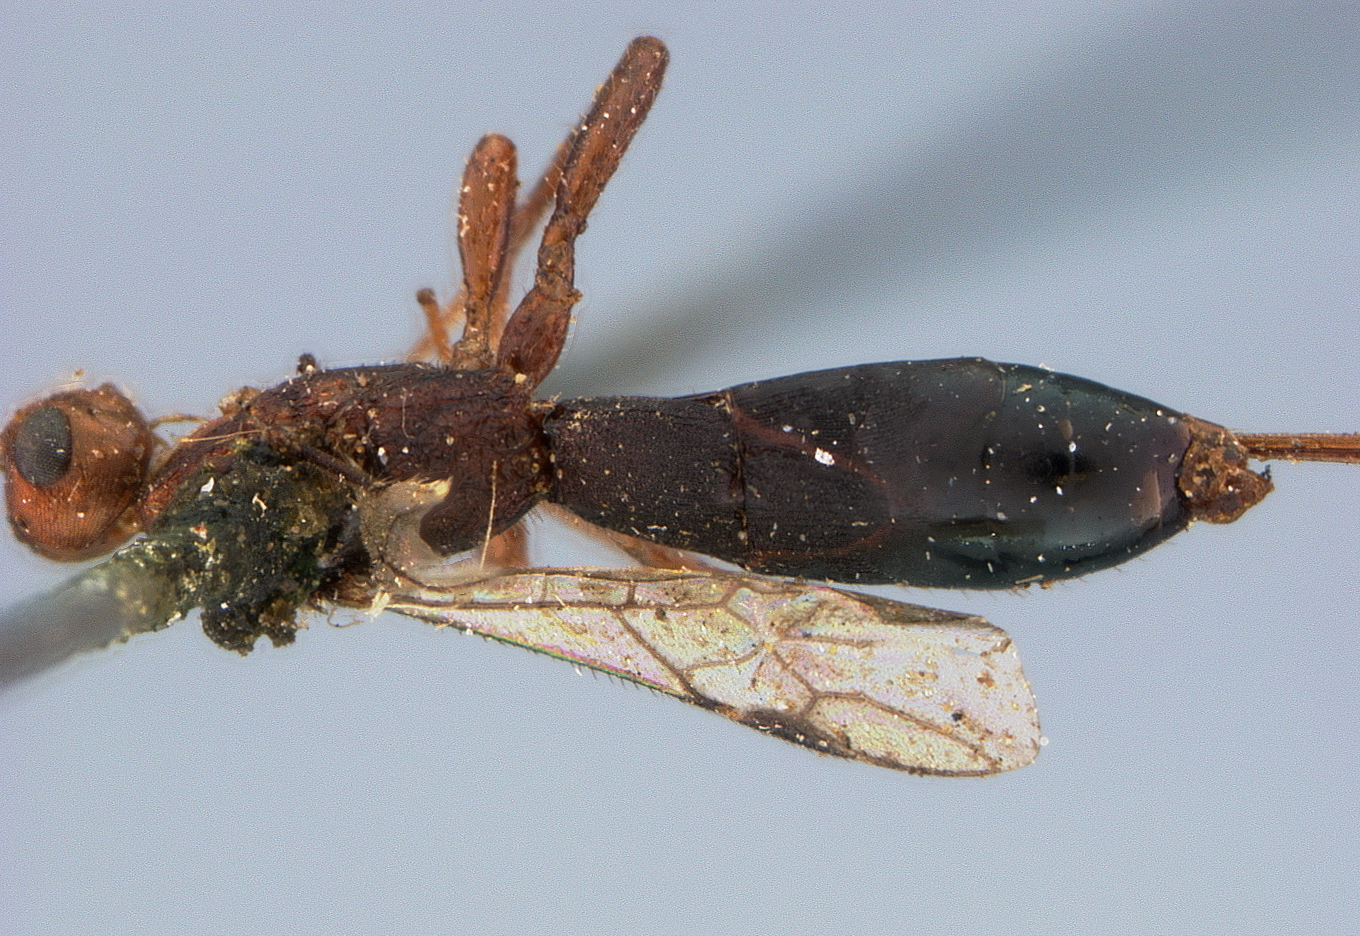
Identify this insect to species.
Exothecus labriventris
